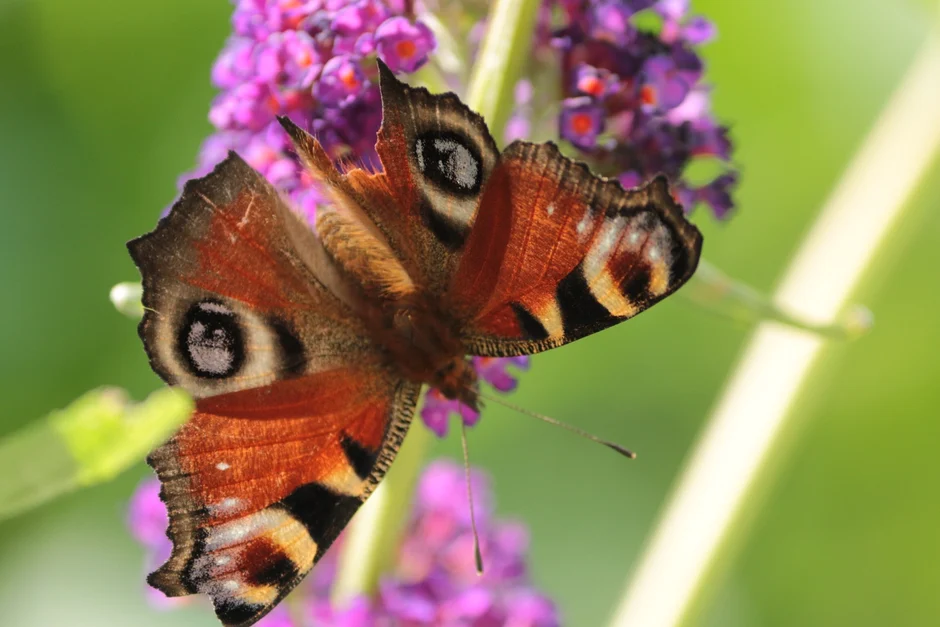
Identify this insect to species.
Aglais io
